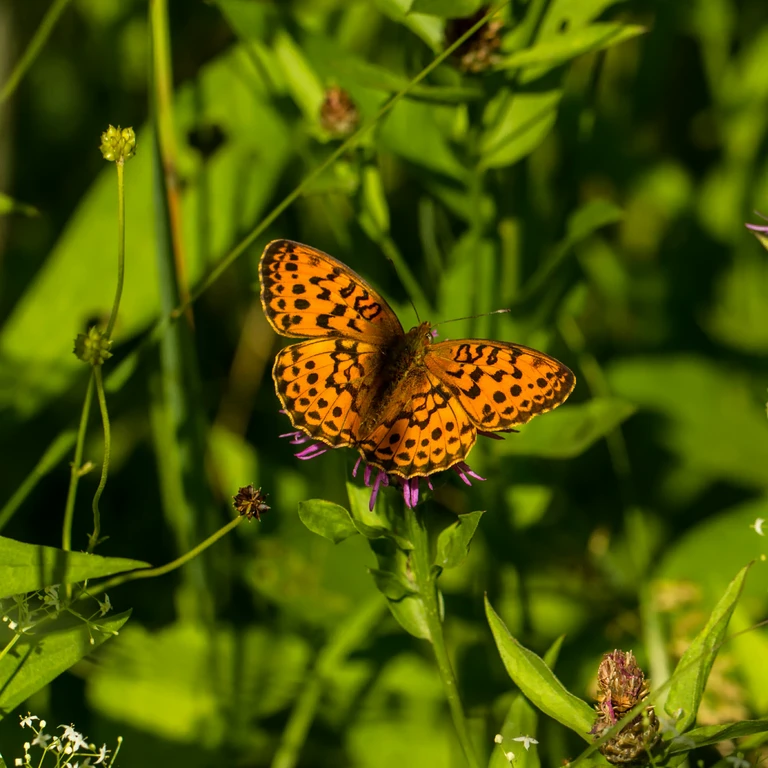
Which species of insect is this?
Brenthis daphne
